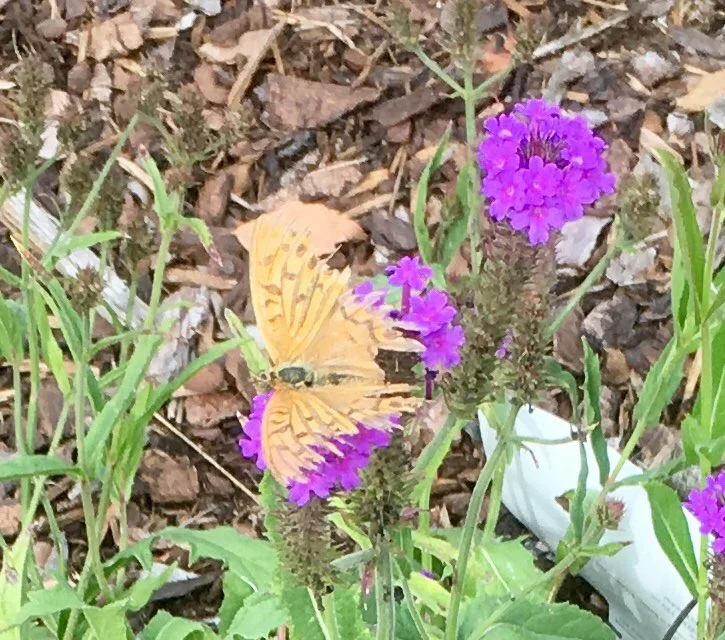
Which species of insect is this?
Argynnis paphia
